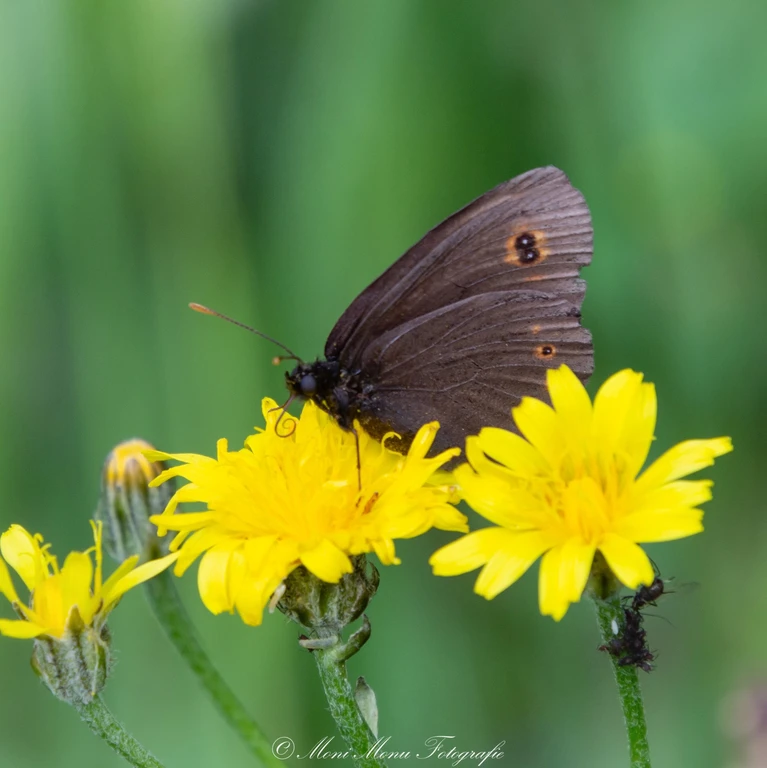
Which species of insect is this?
Erebia medusa
